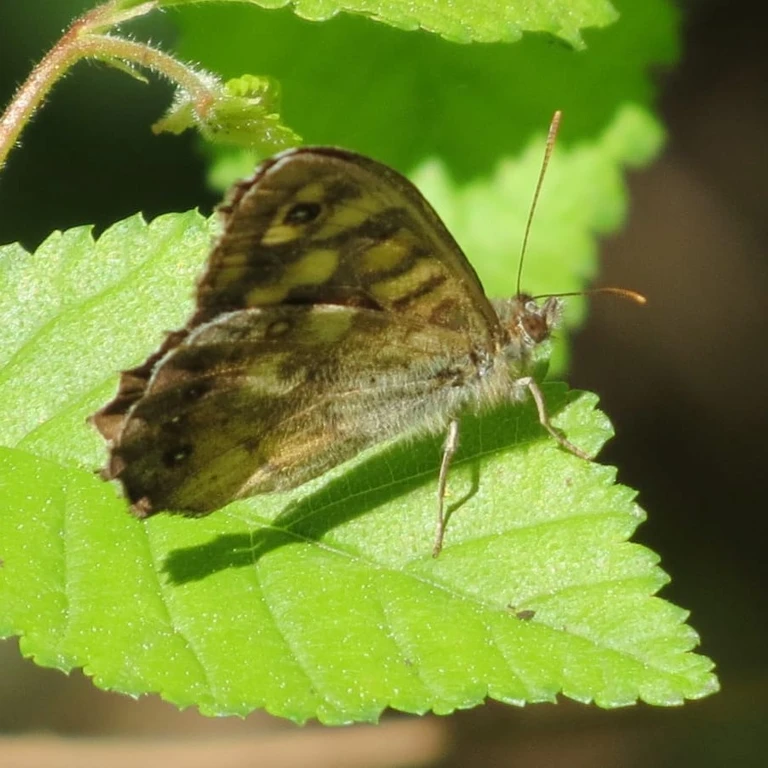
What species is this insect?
Pararge aegeria
